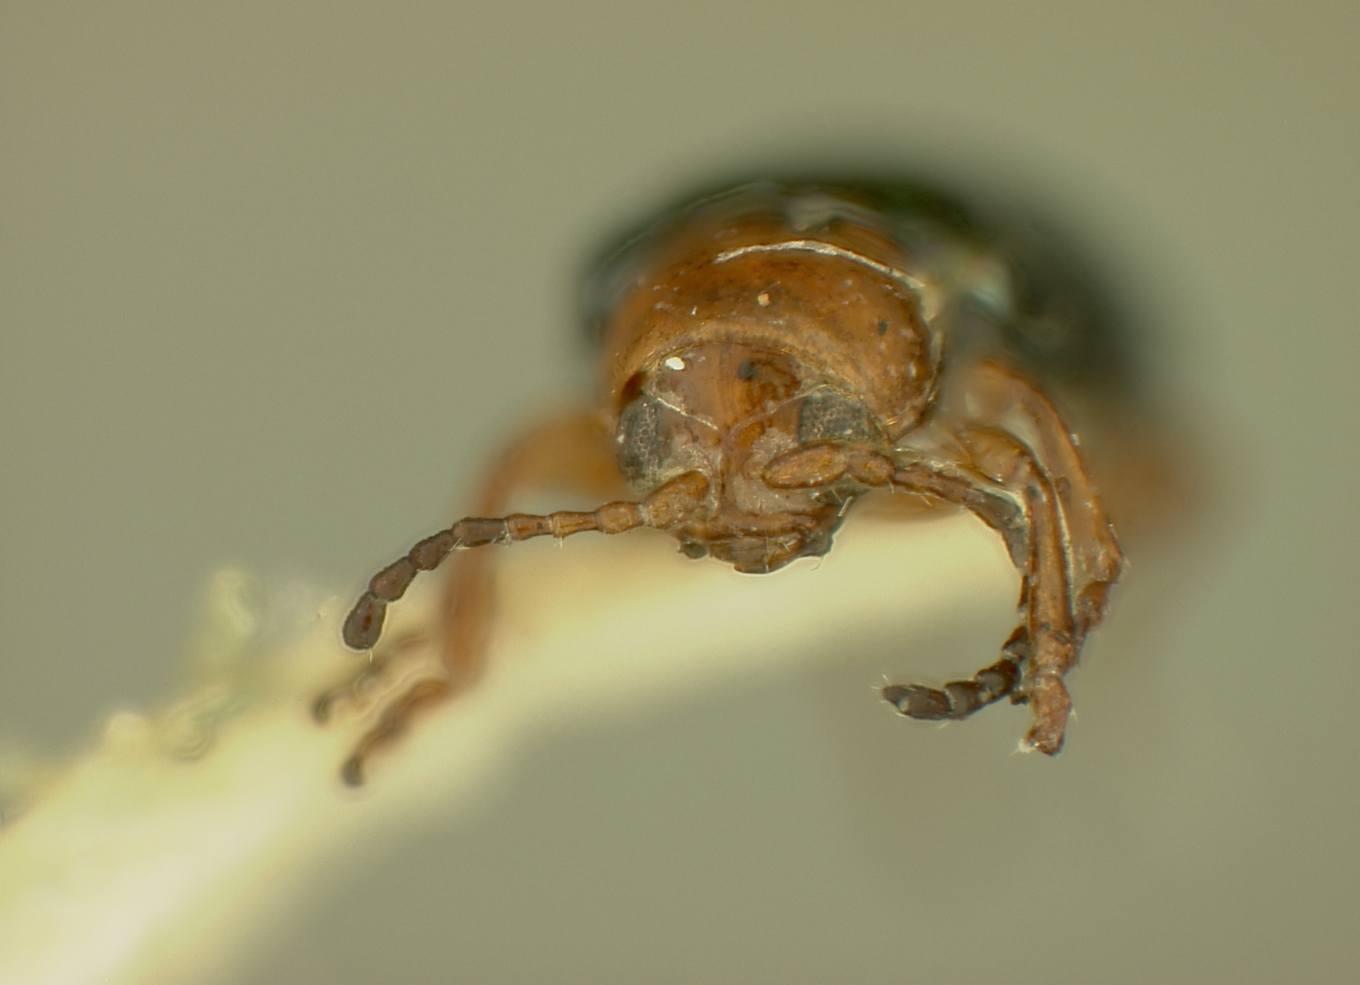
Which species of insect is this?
Hermaeophaga jamaicensis
